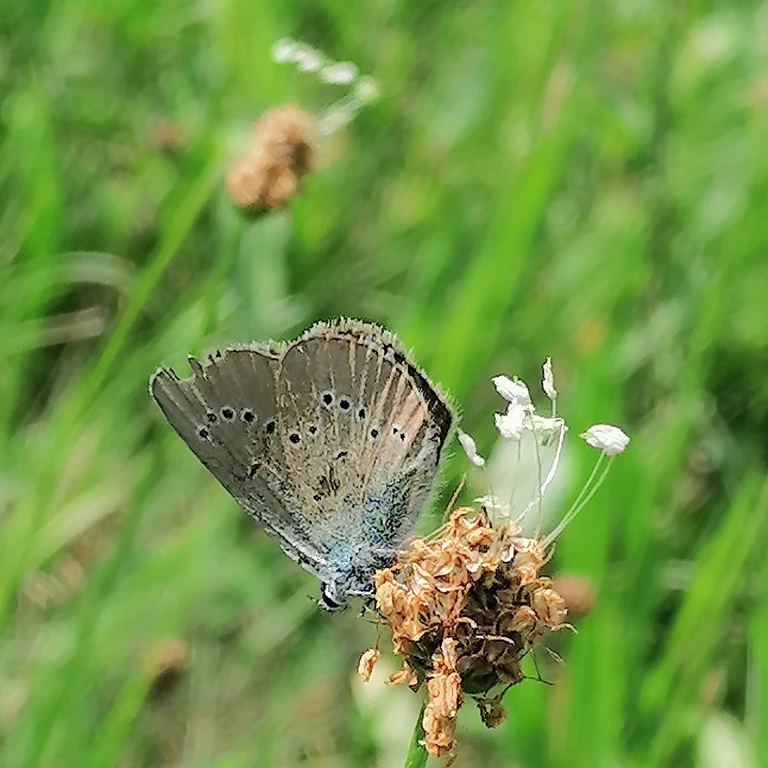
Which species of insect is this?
Cyaniris semiargus
